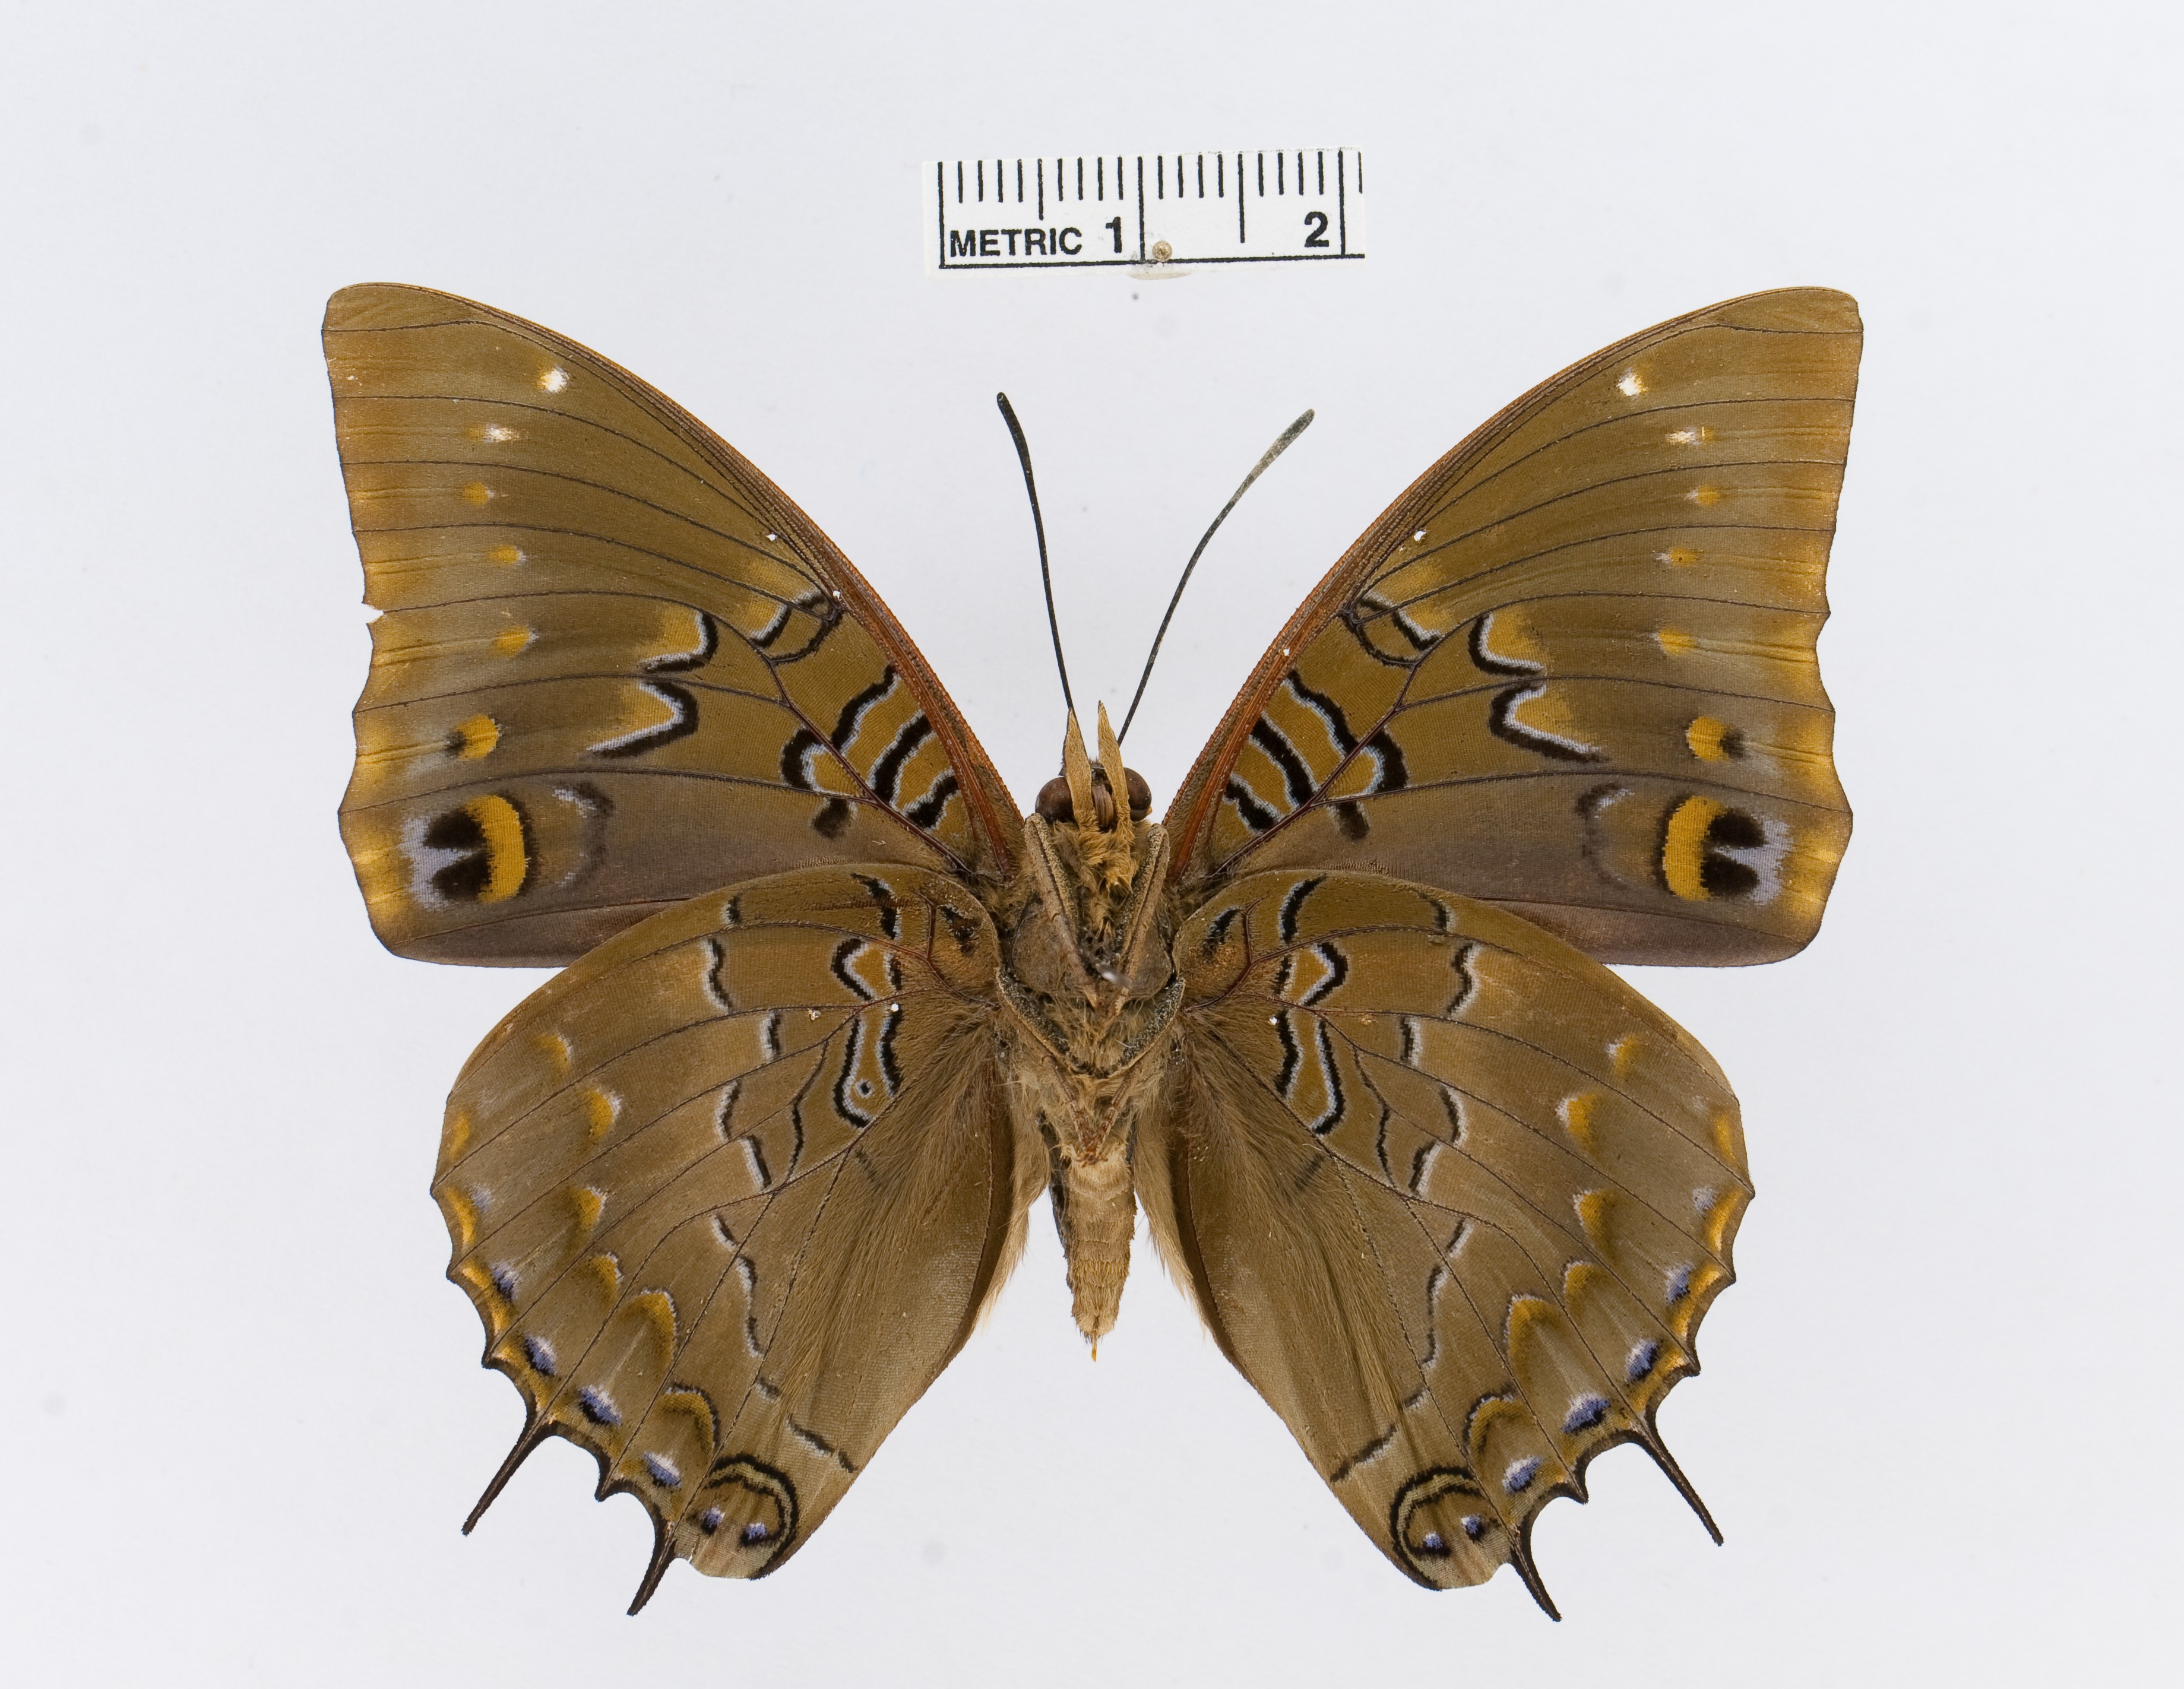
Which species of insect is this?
Charaxes xiphares
